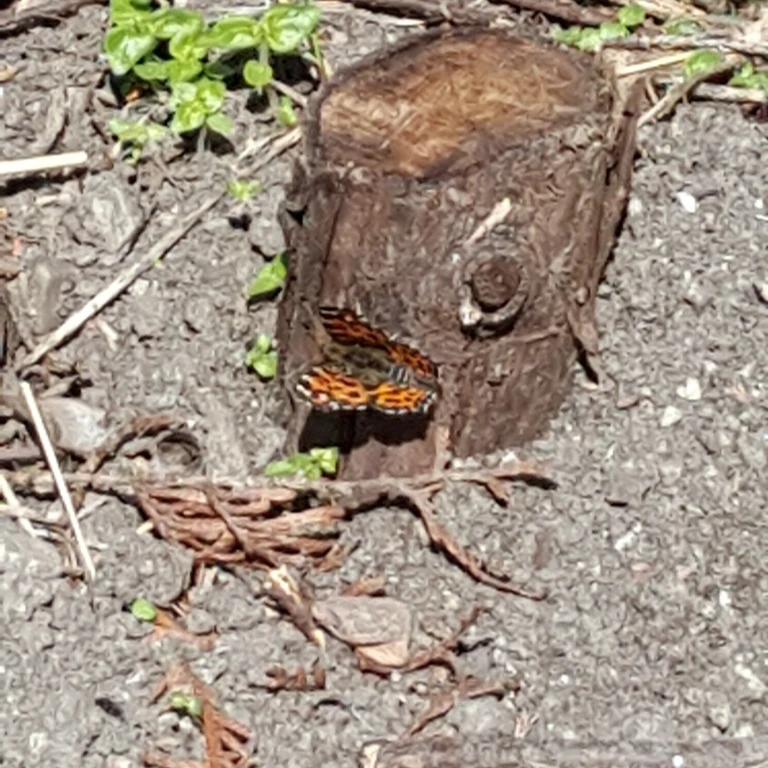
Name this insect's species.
Araschnia levana
